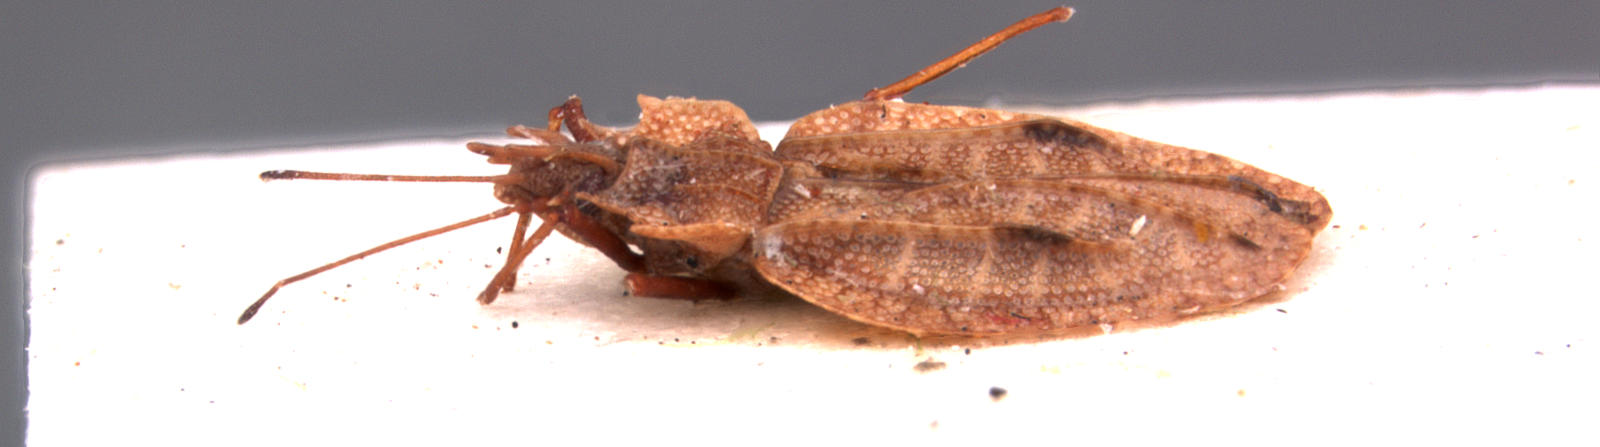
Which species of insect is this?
Phatnoma jinjana
